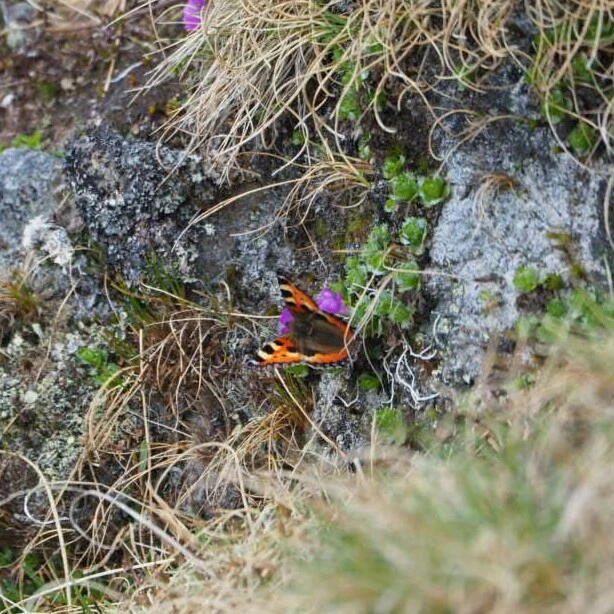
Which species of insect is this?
Aglais urticae
